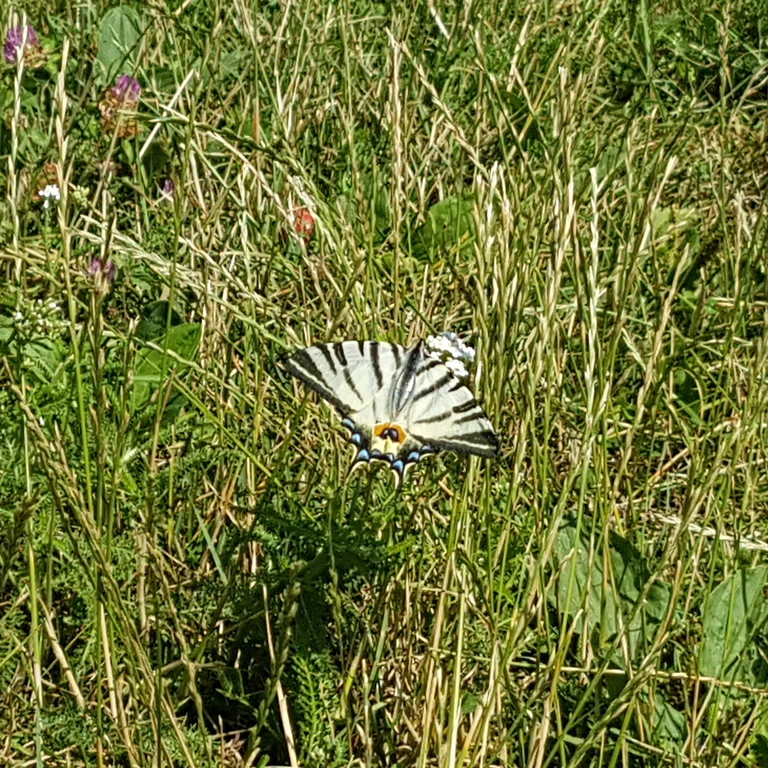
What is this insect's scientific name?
Iphiclides podalirius
